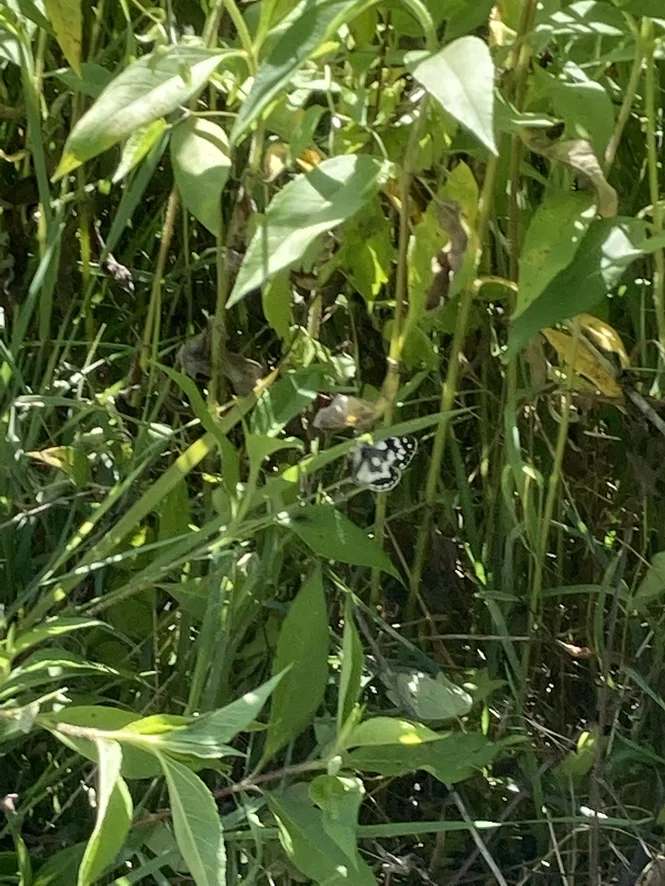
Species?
Melanargia galathea
